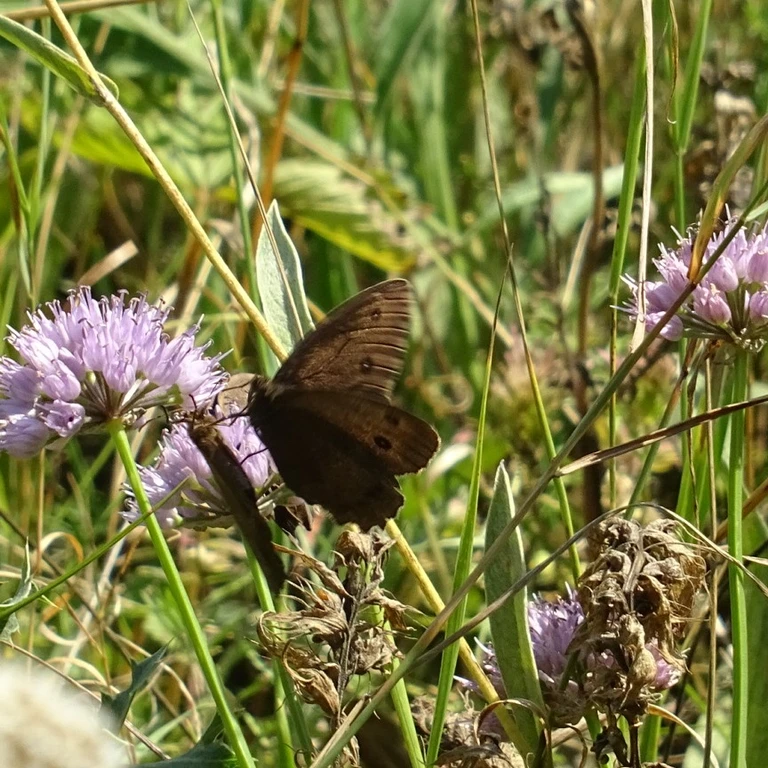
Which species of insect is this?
Minois dryas
